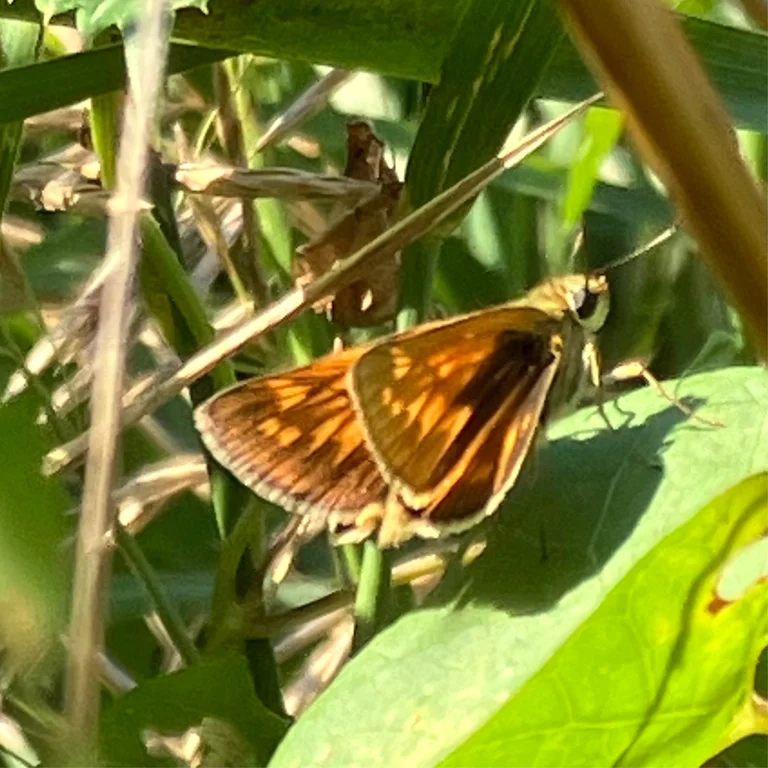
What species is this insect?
Ochlodes sylvanus (also Ochlodes venata)
